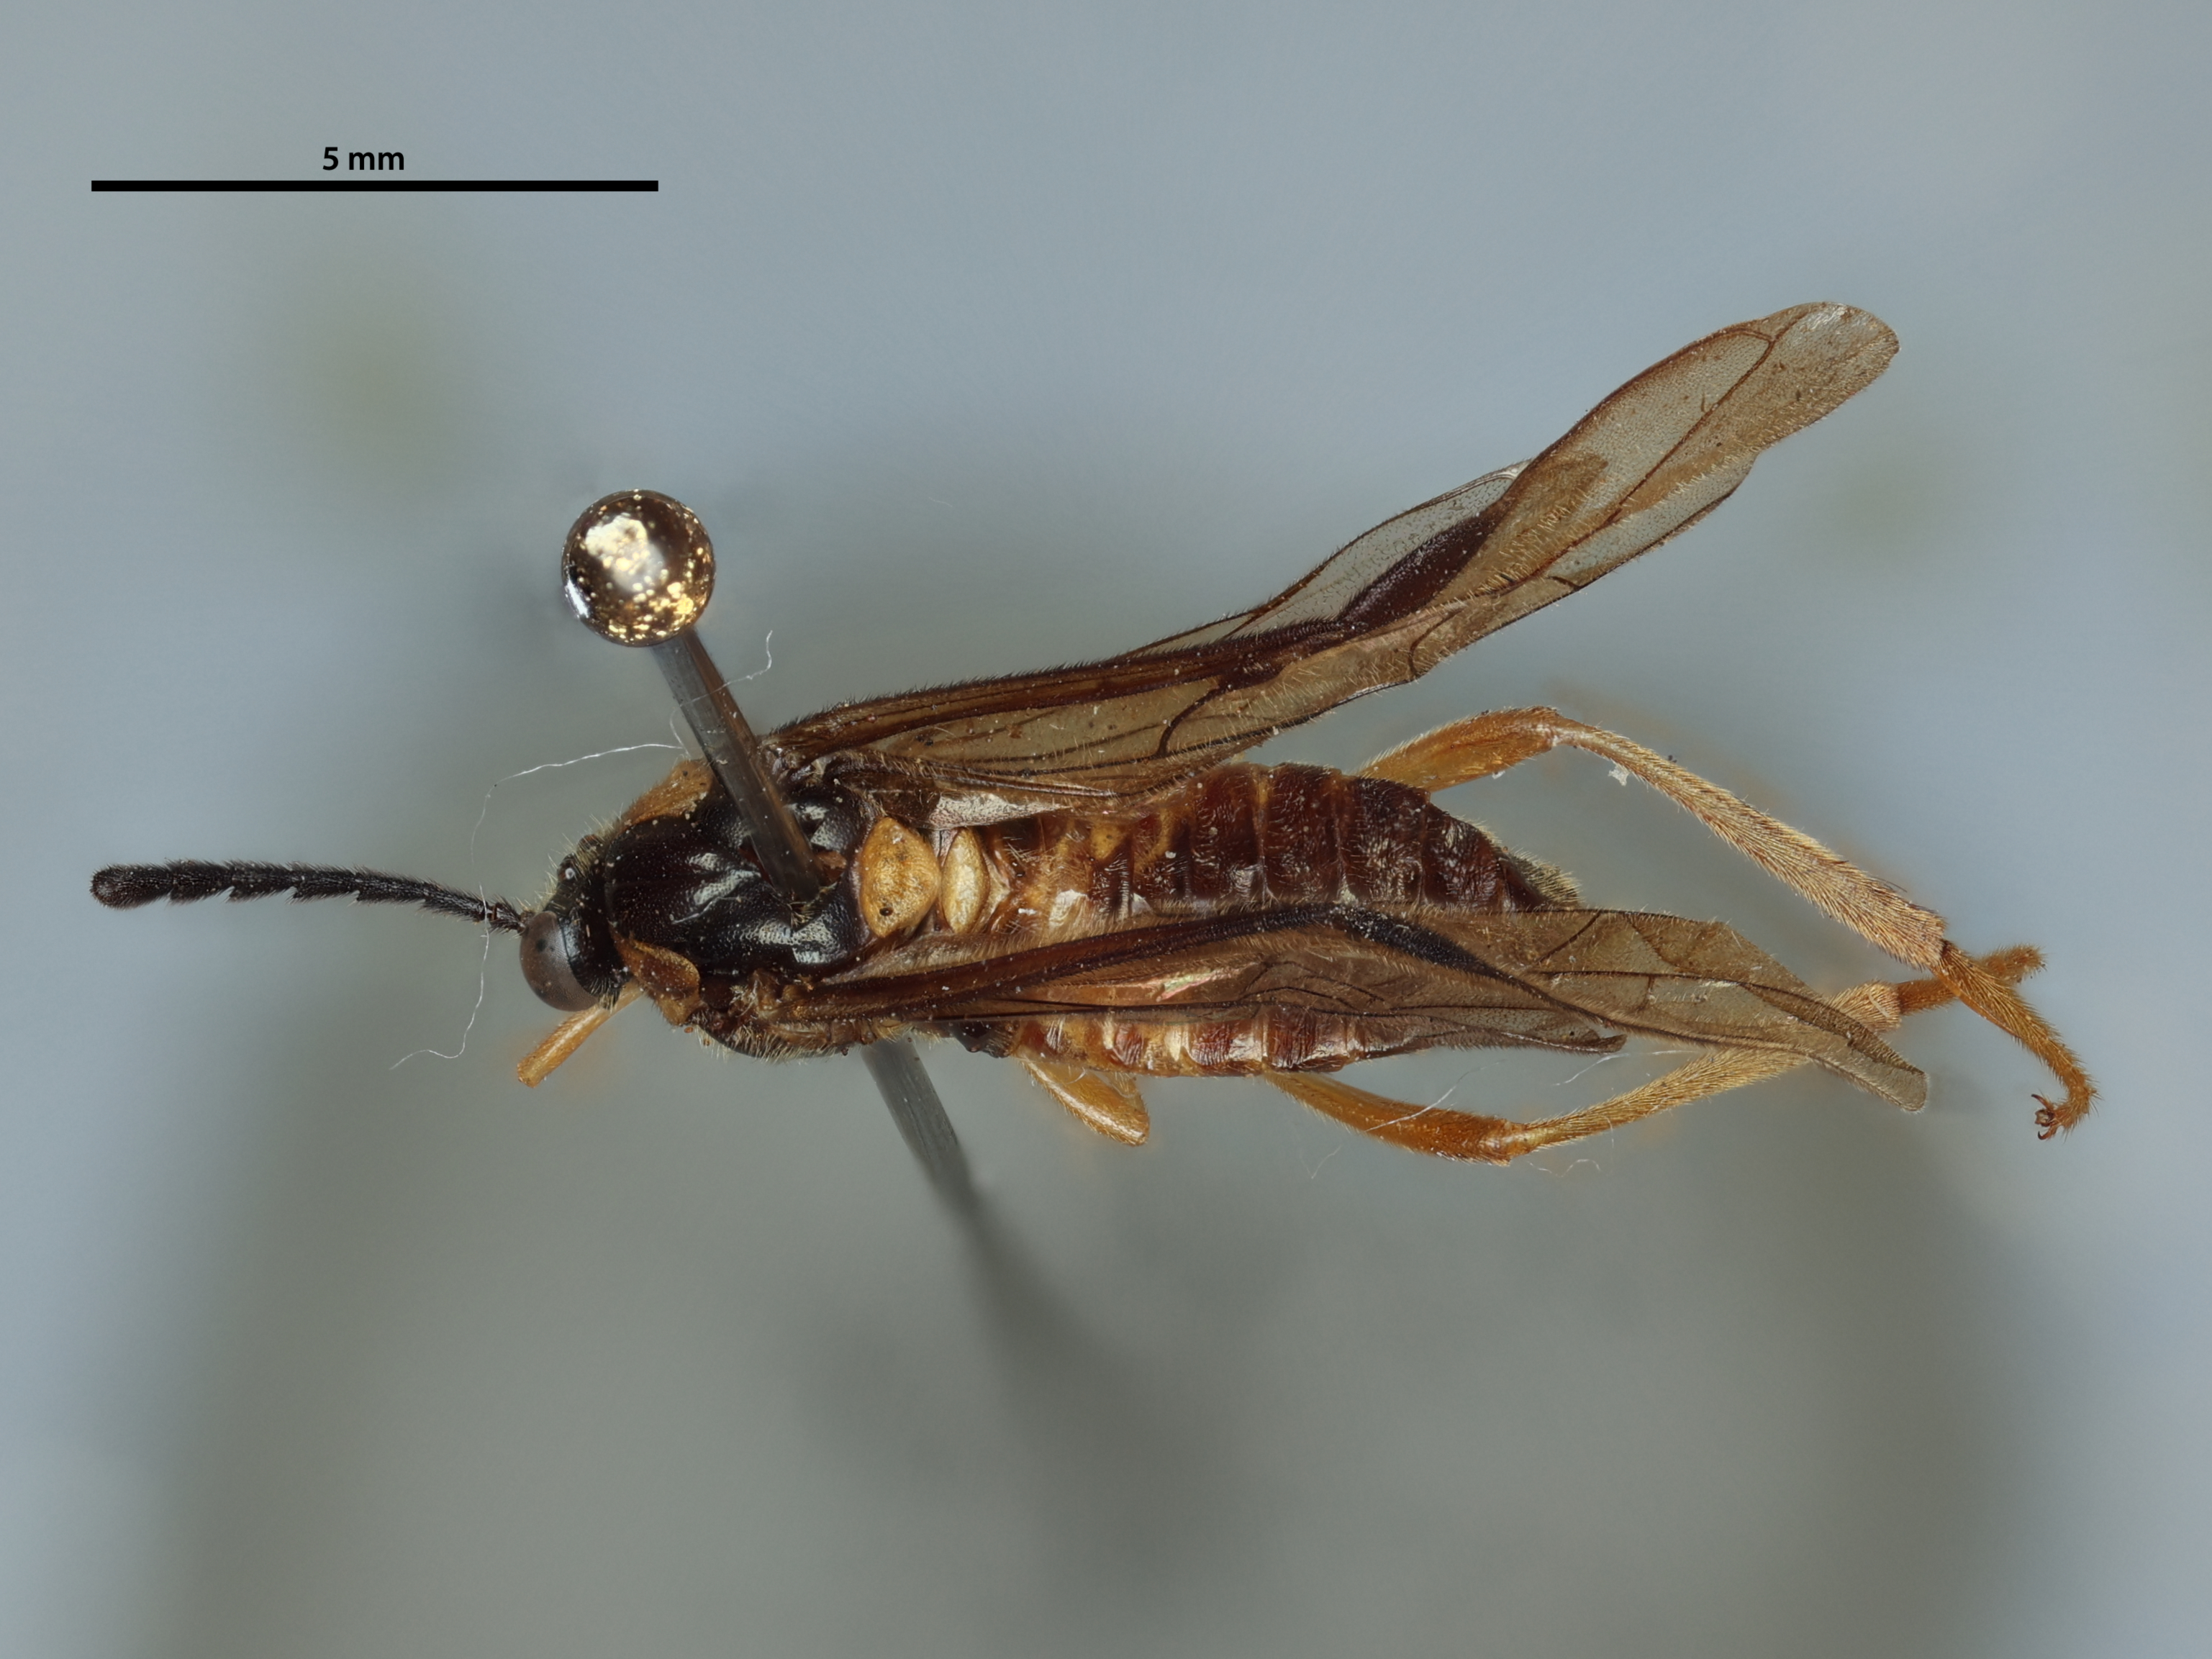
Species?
Lagideus kolonus
